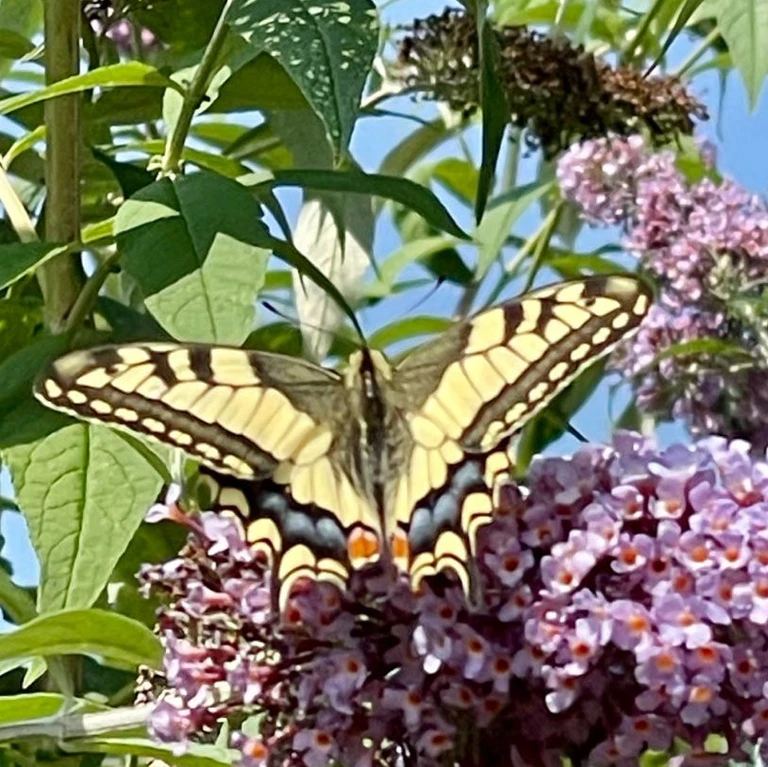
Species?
Papilio machaon
